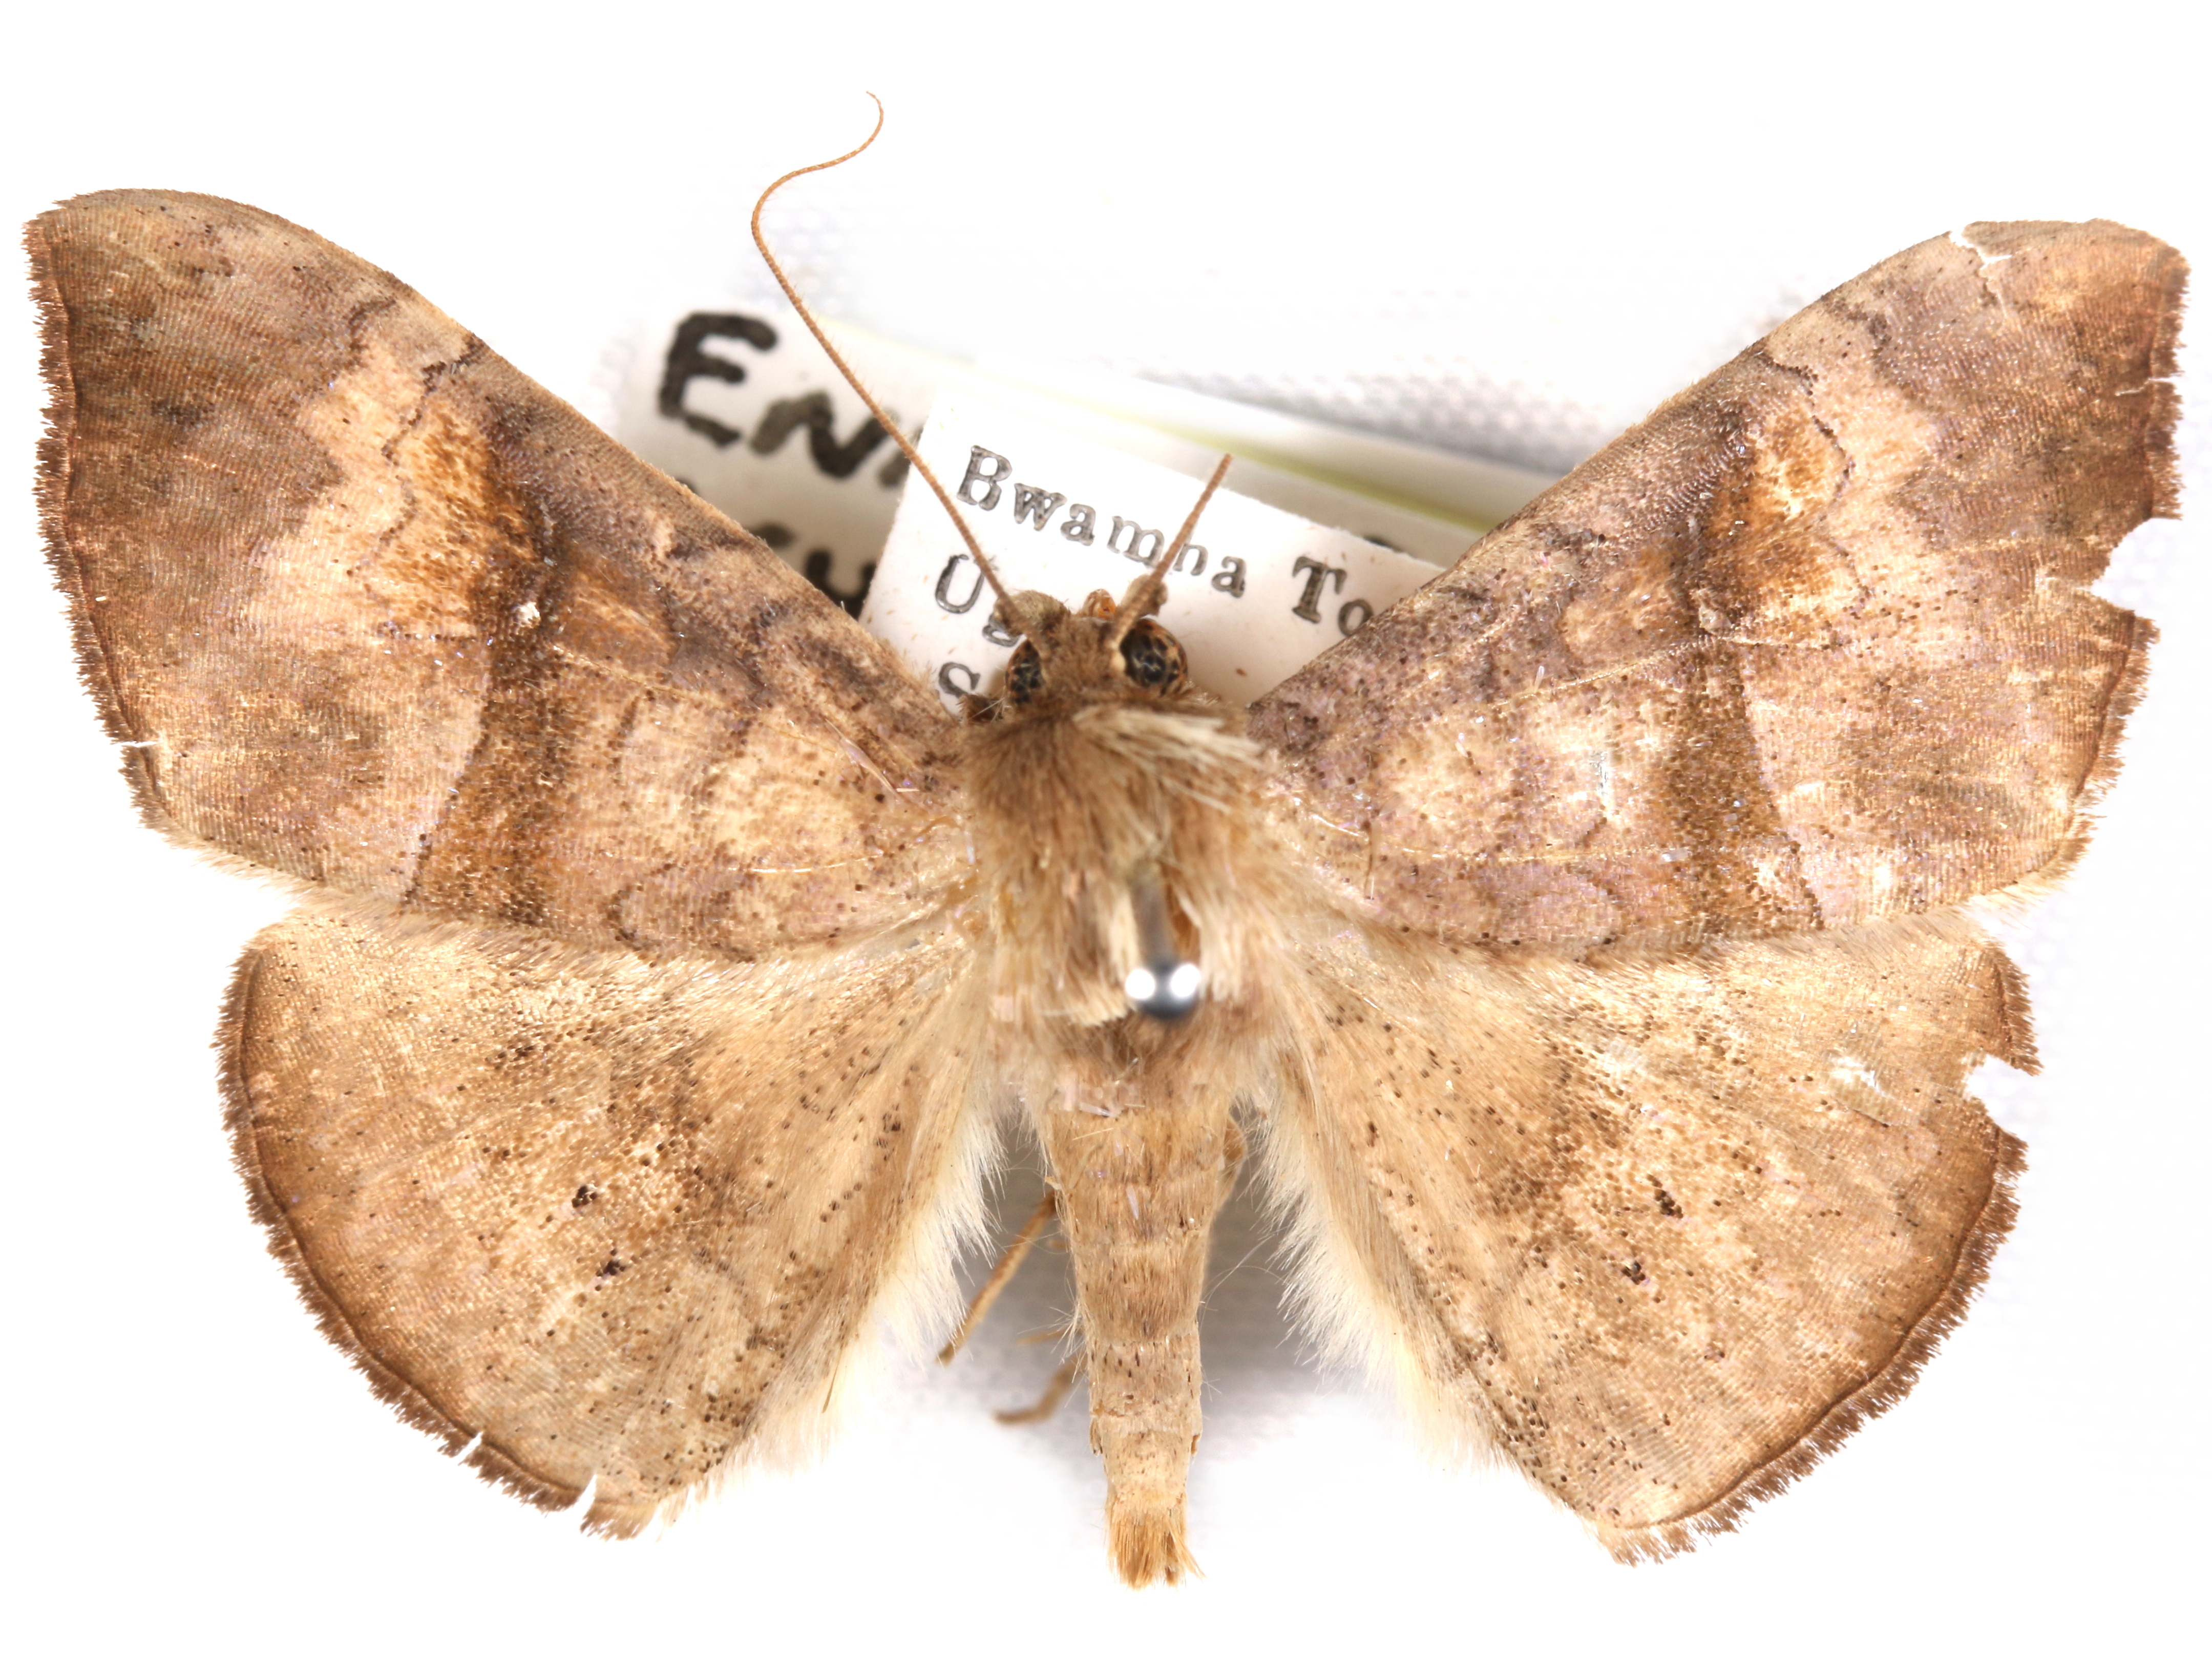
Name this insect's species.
Enmonodiops ochrodiscata
